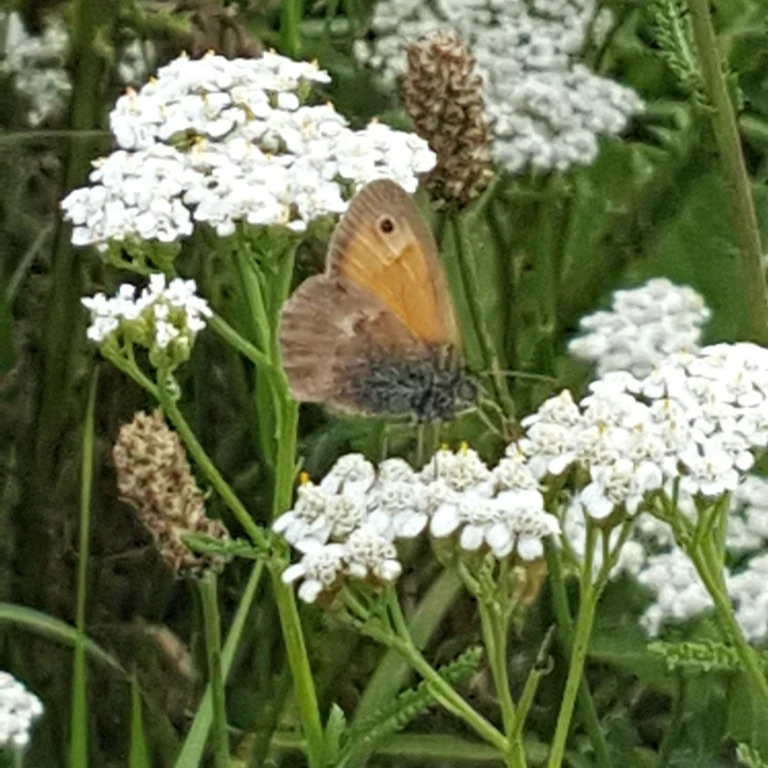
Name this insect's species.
Coenonympha pamphilus
